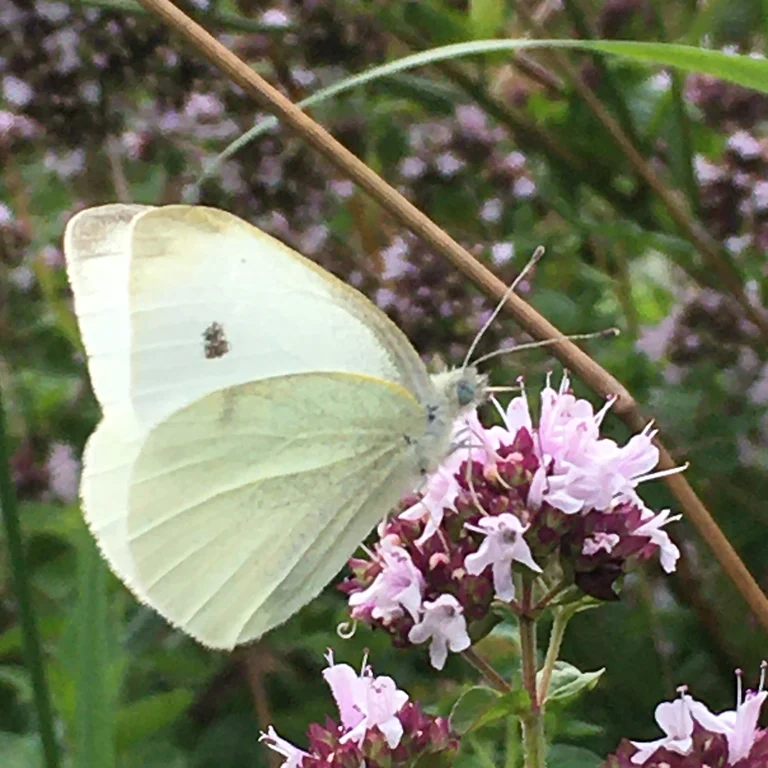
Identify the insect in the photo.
Pieris rapae
